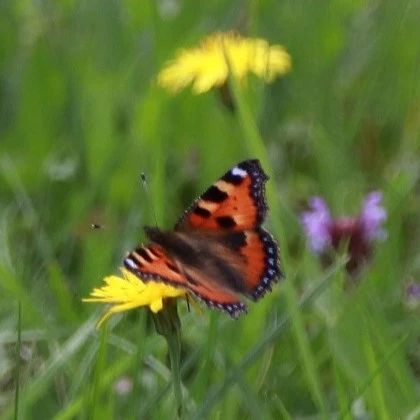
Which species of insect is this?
Aglais urticae
